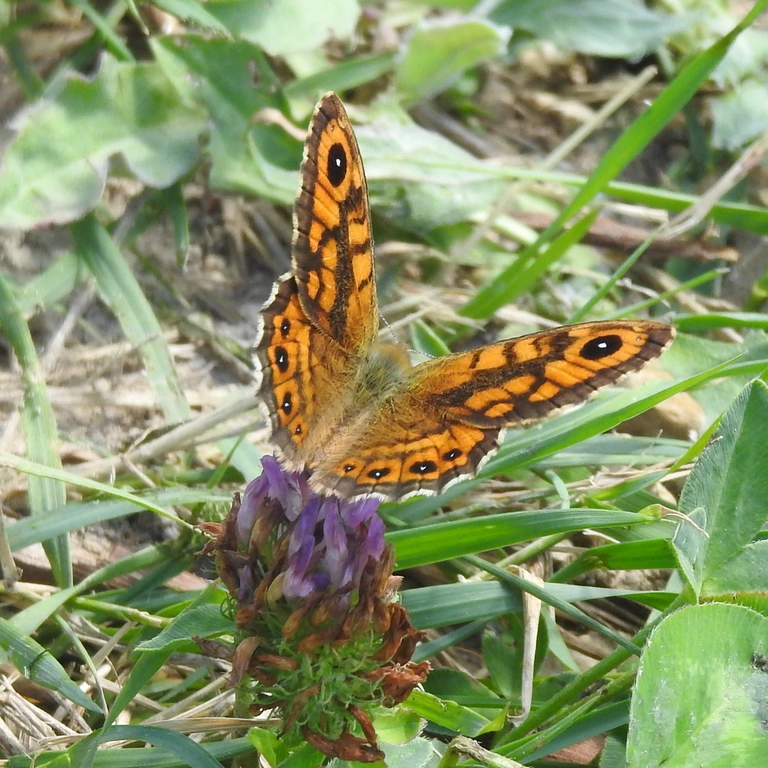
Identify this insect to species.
Lasiommata megera (also Pararge megera)
